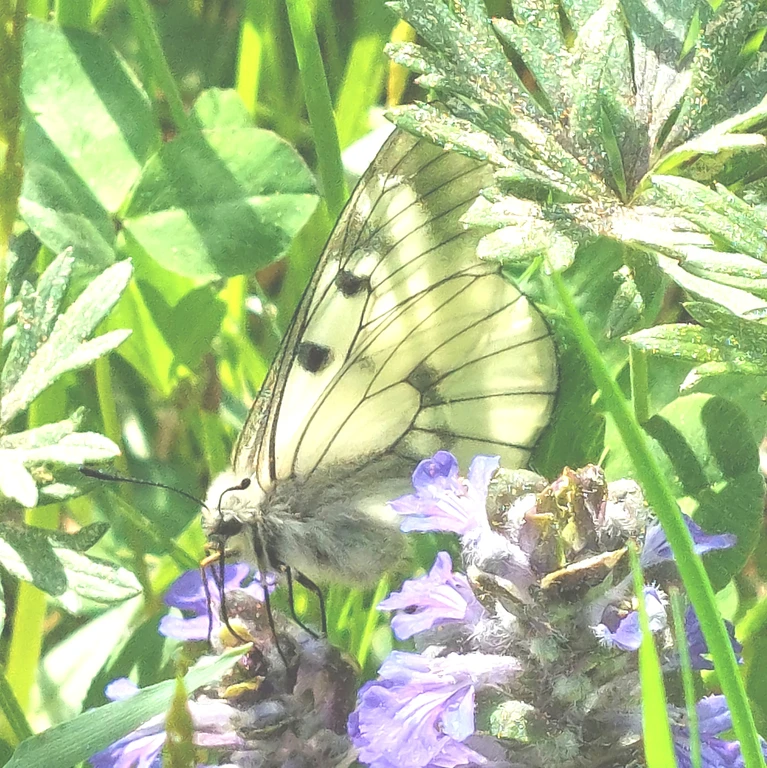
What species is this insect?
Parnassius mnemosyne
